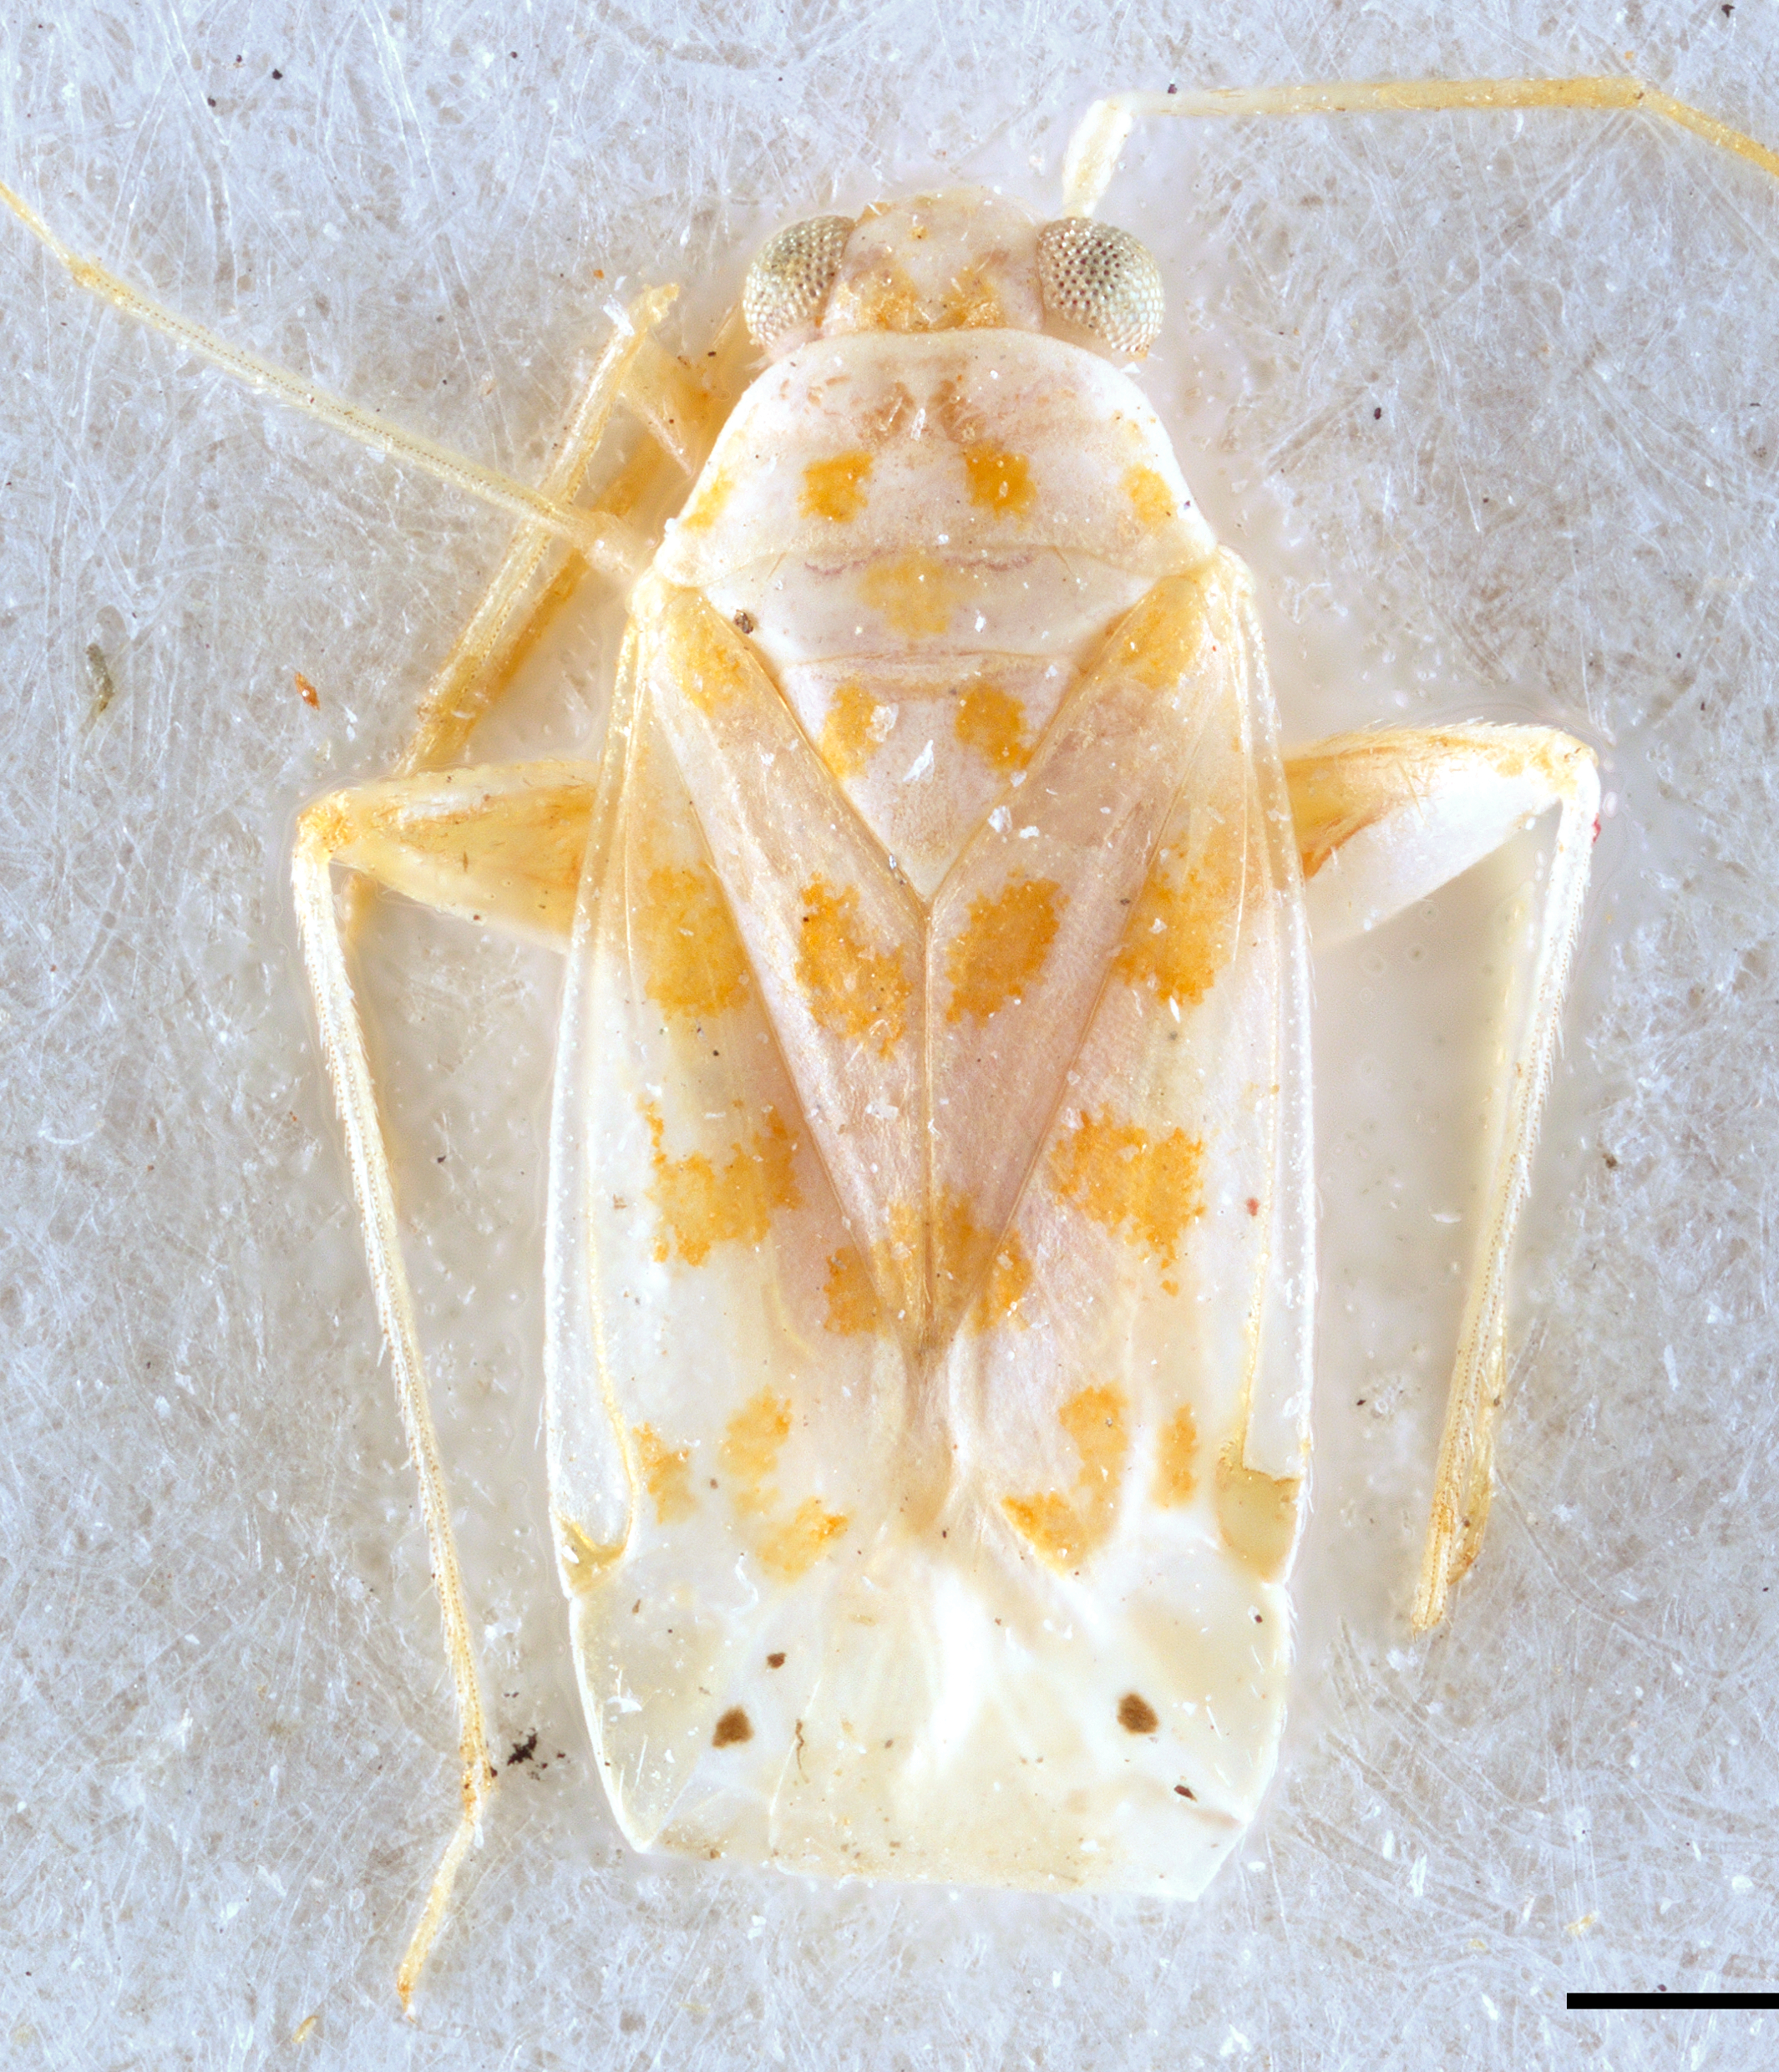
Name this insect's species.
Ectagela subfasciata
